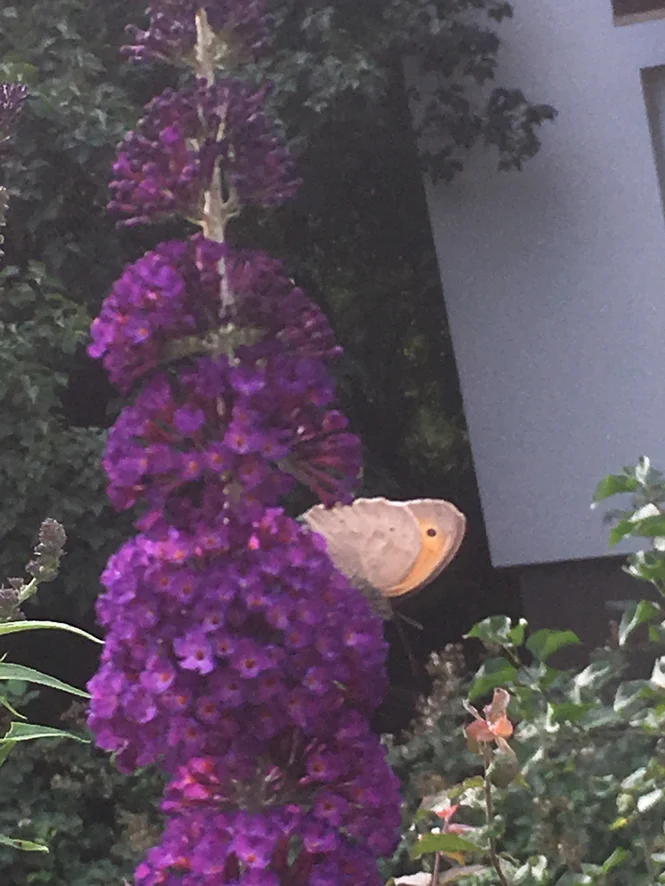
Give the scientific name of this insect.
Maniola jurtina
